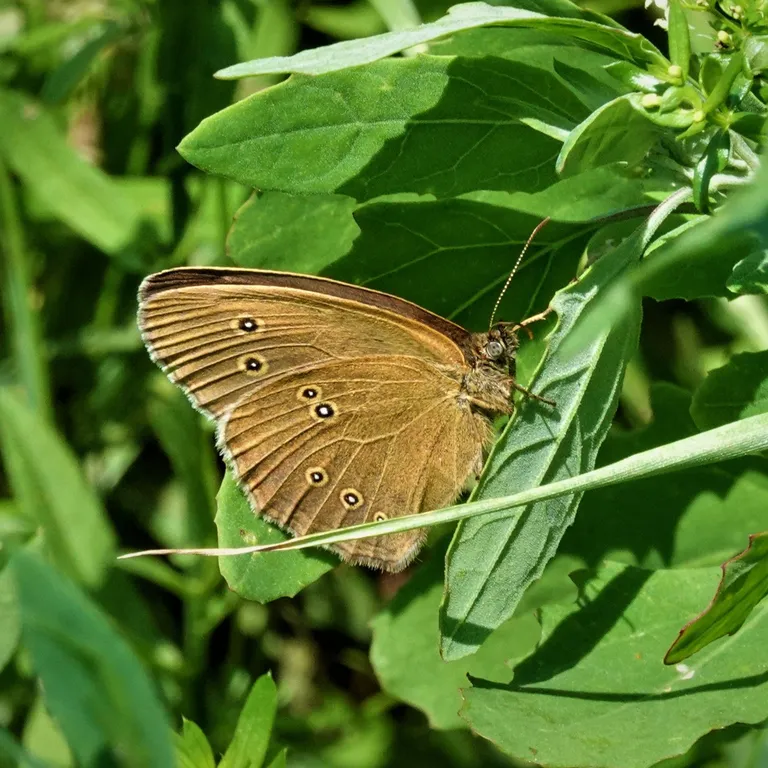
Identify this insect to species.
Aphantopus hyperantus
